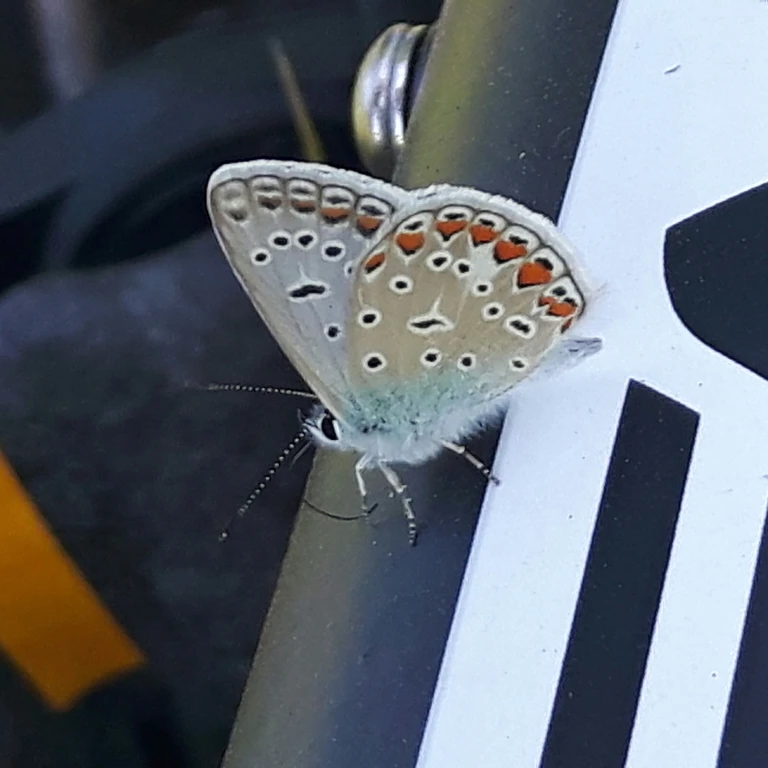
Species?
Polyommatus icarus
